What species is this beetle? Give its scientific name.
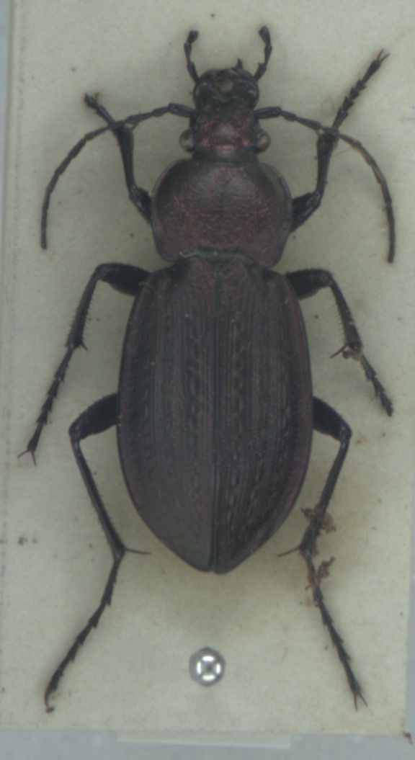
Carabus arvensis
